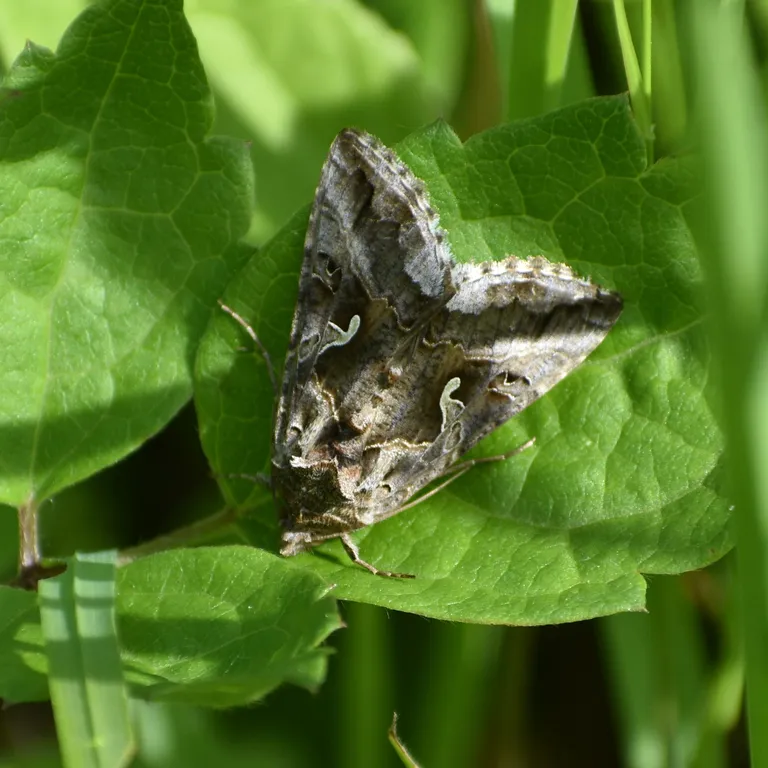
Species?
Autographa gamma
